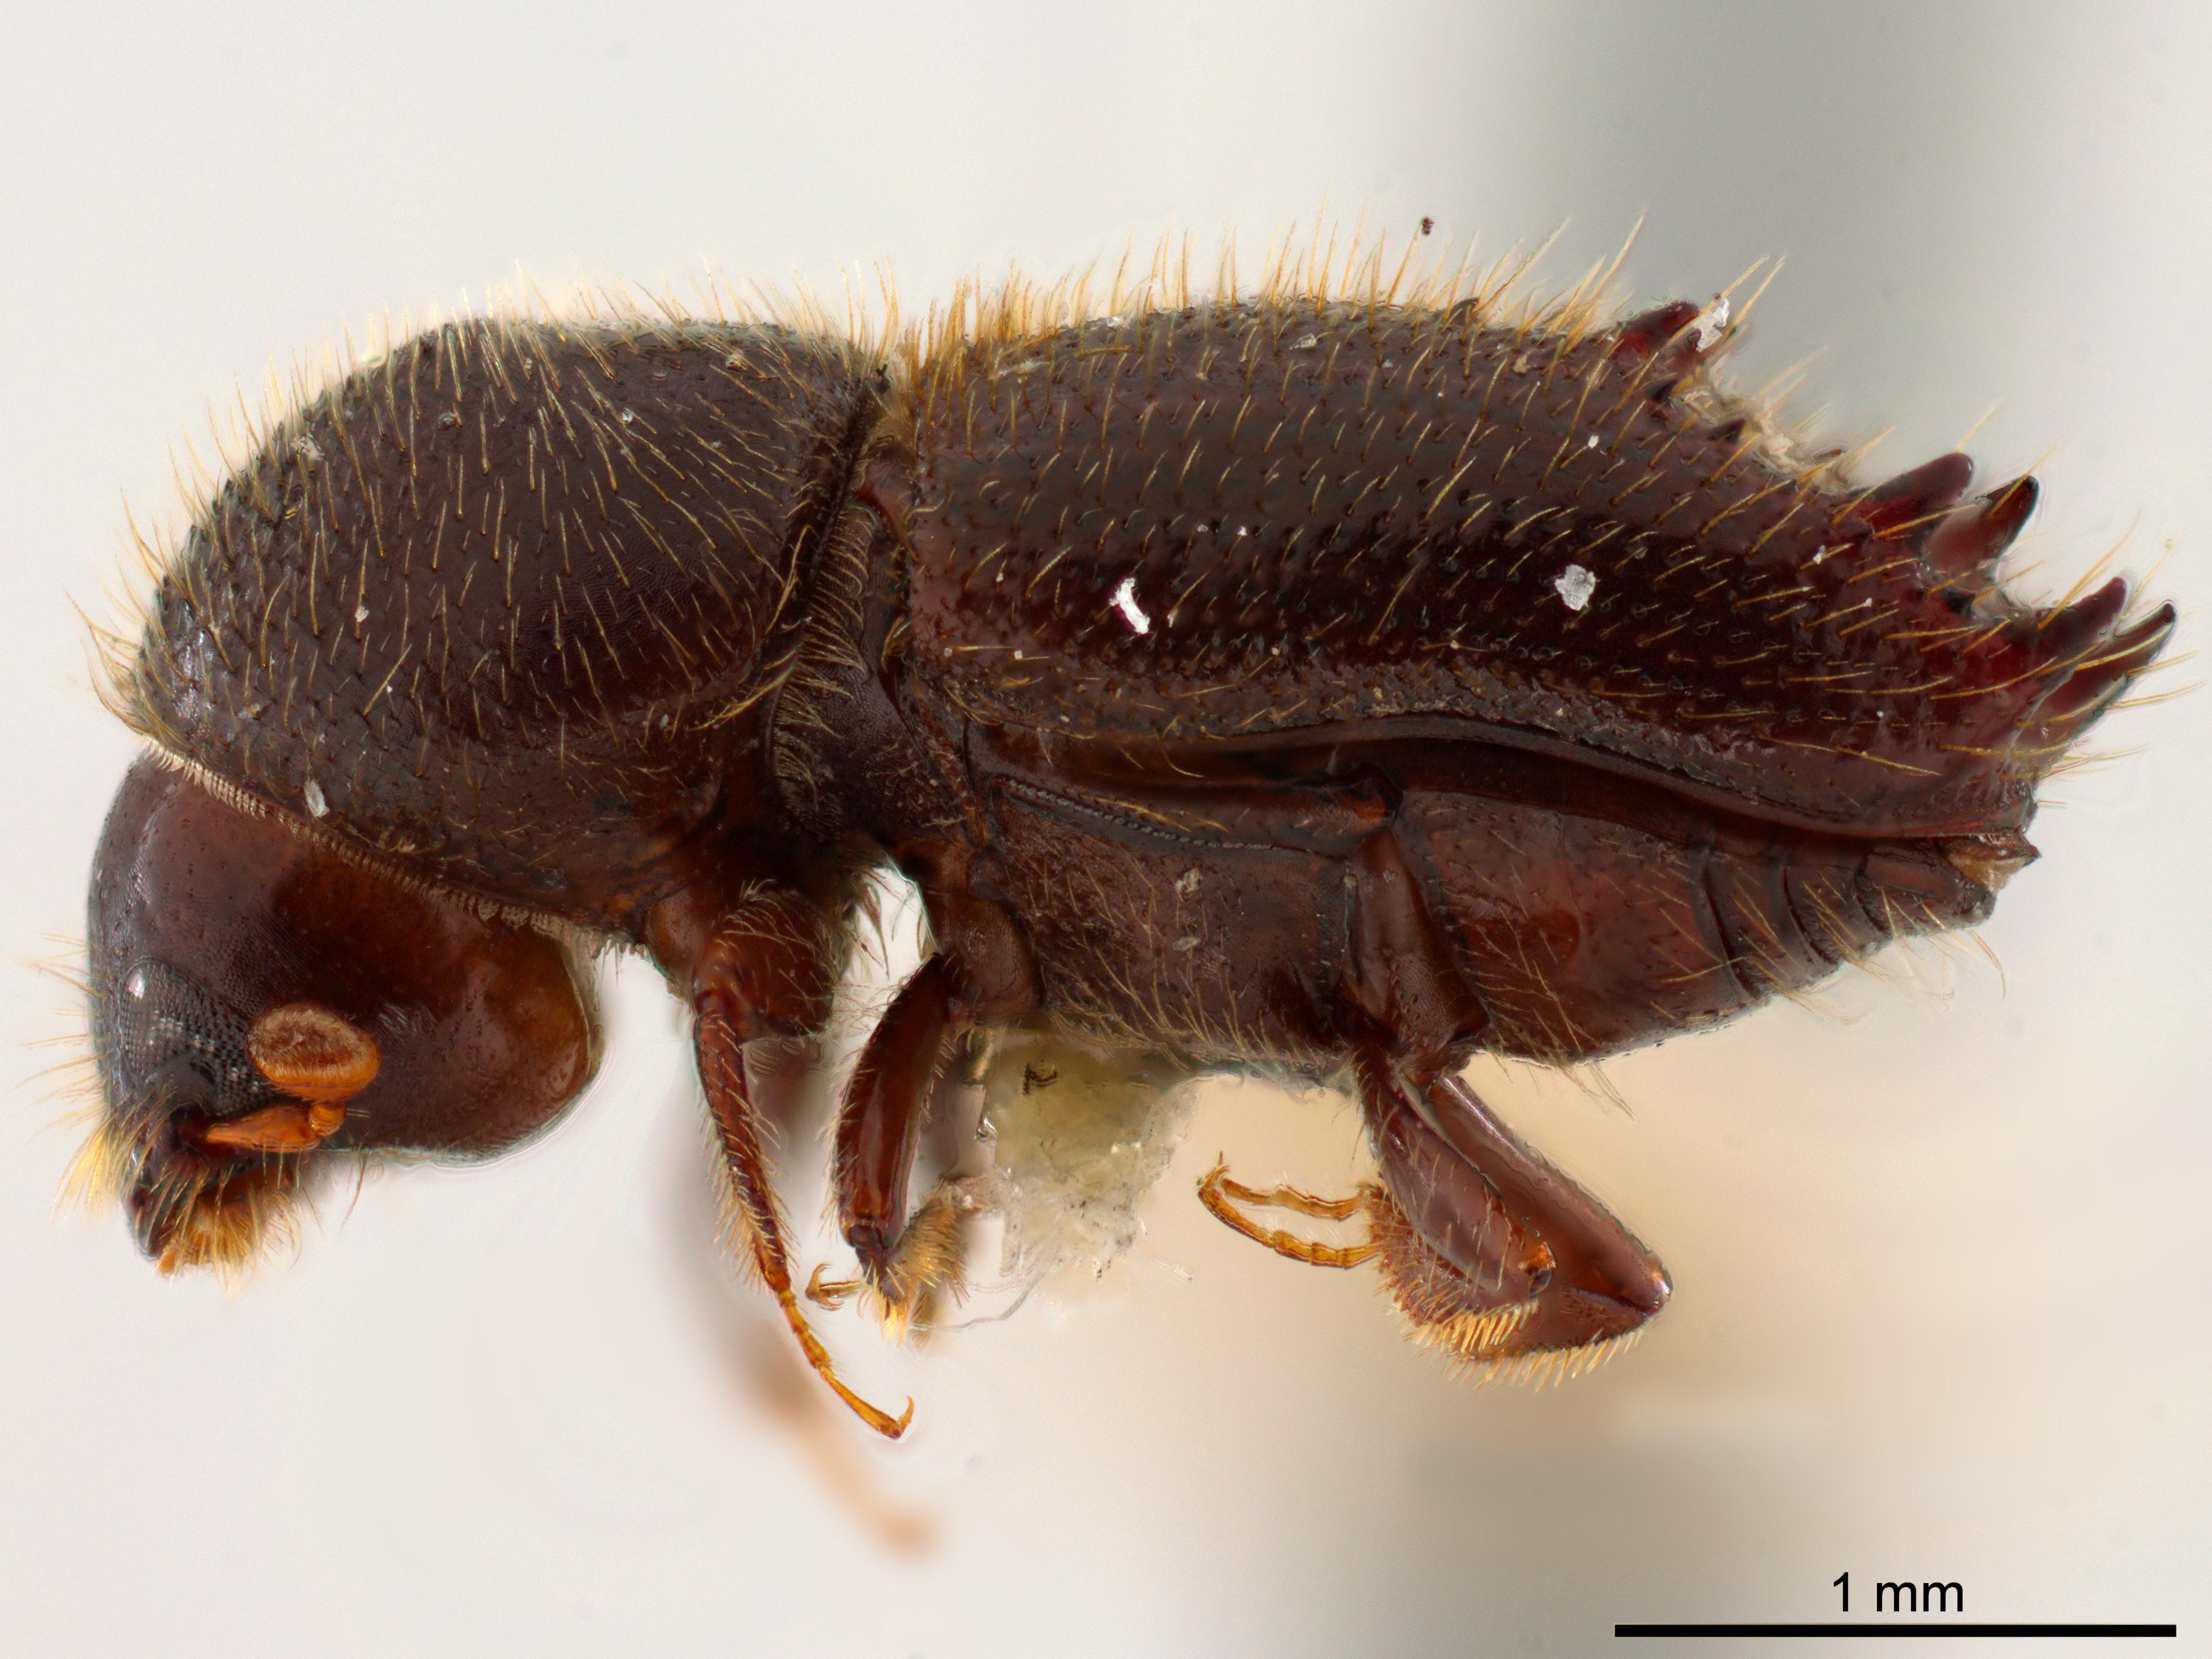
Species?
Xyleborinus dirus
